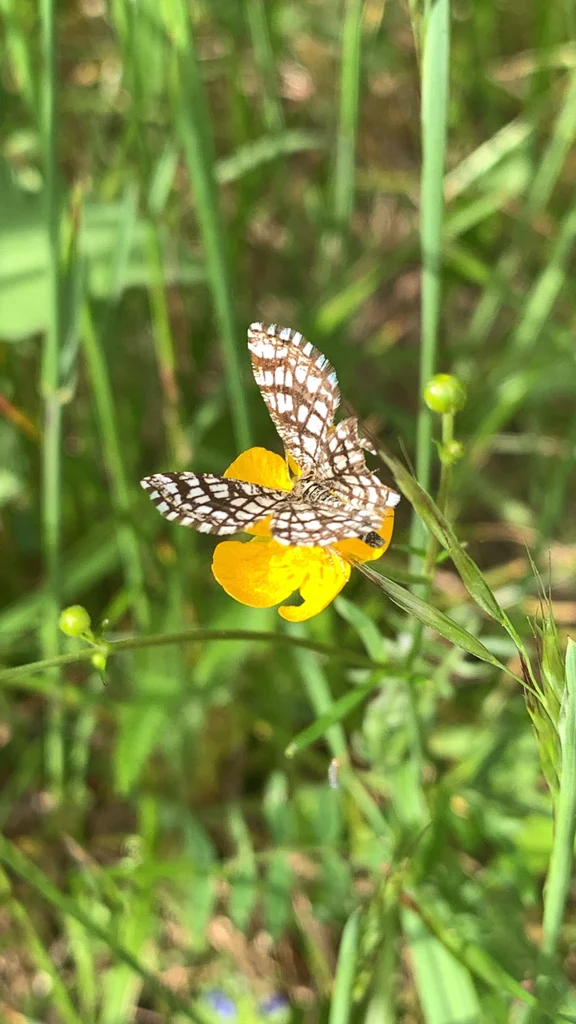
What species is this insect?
Chiasmia clathrata
